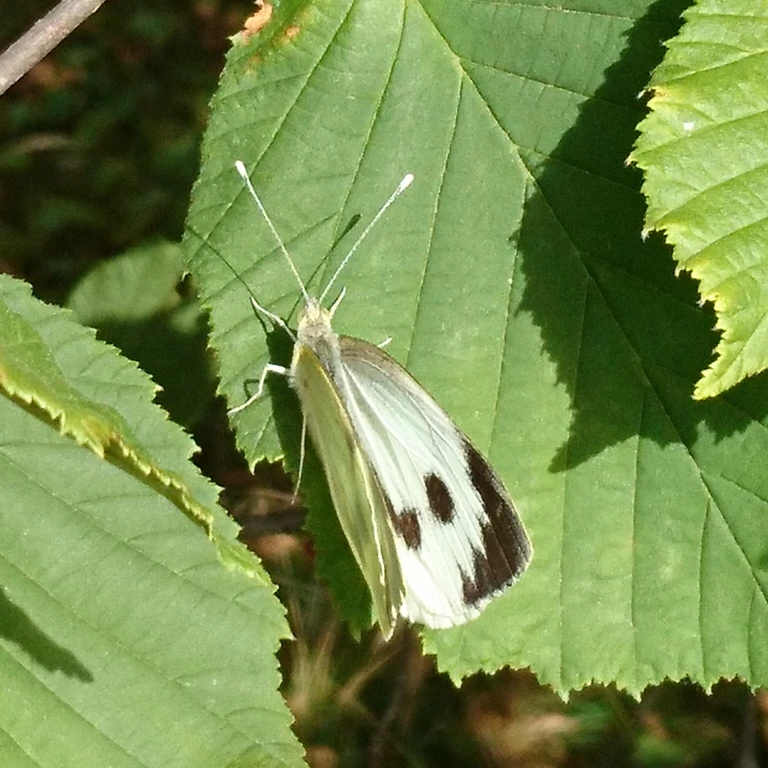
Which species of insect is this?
Pieris brassicae
